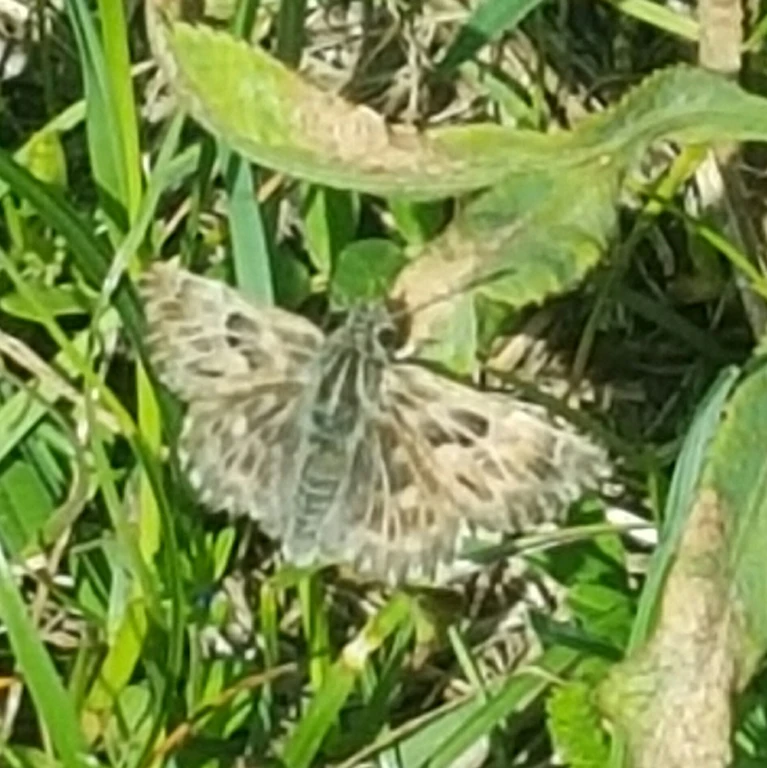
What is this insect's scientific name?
Carcharodus alceae
